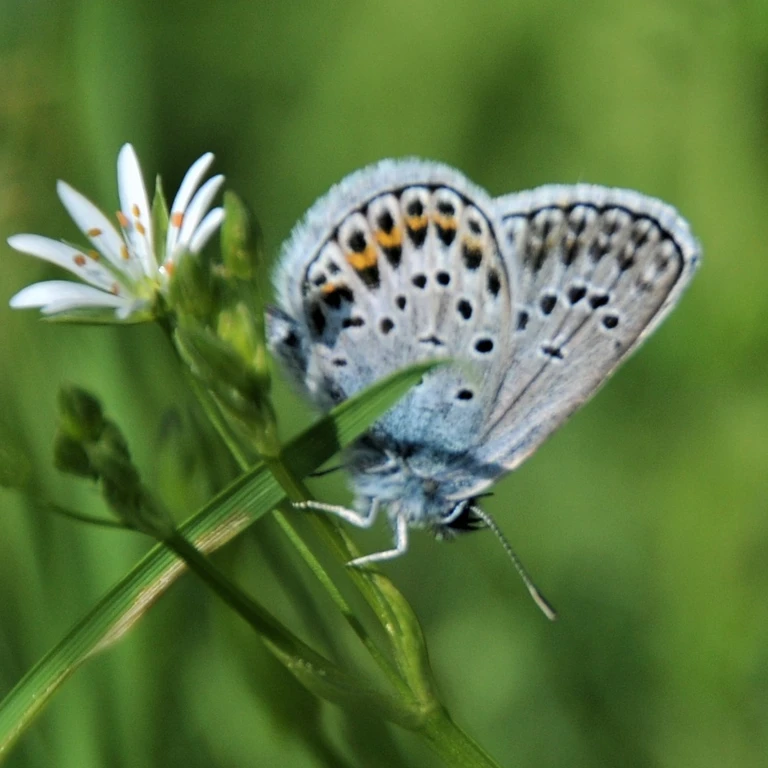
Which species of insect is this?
Plebejus argus
